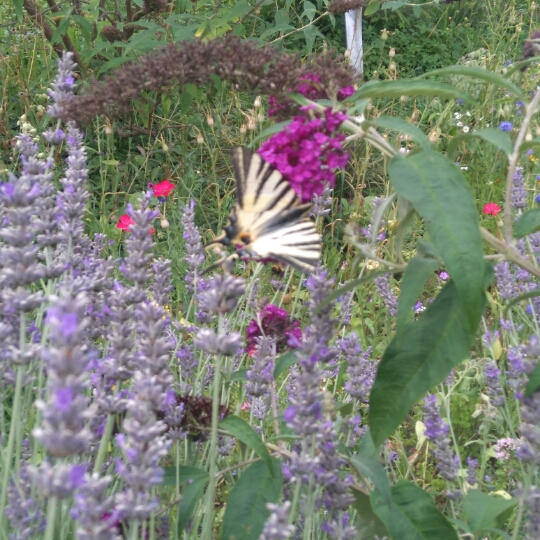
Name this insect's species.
Iphiclides podalirius
